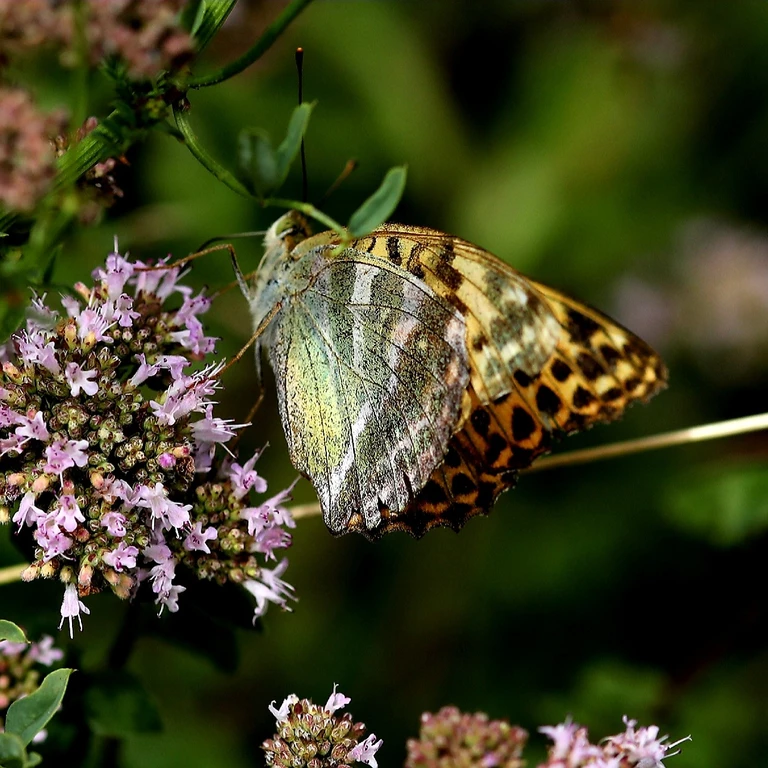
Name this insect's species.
Argynnis paphia
